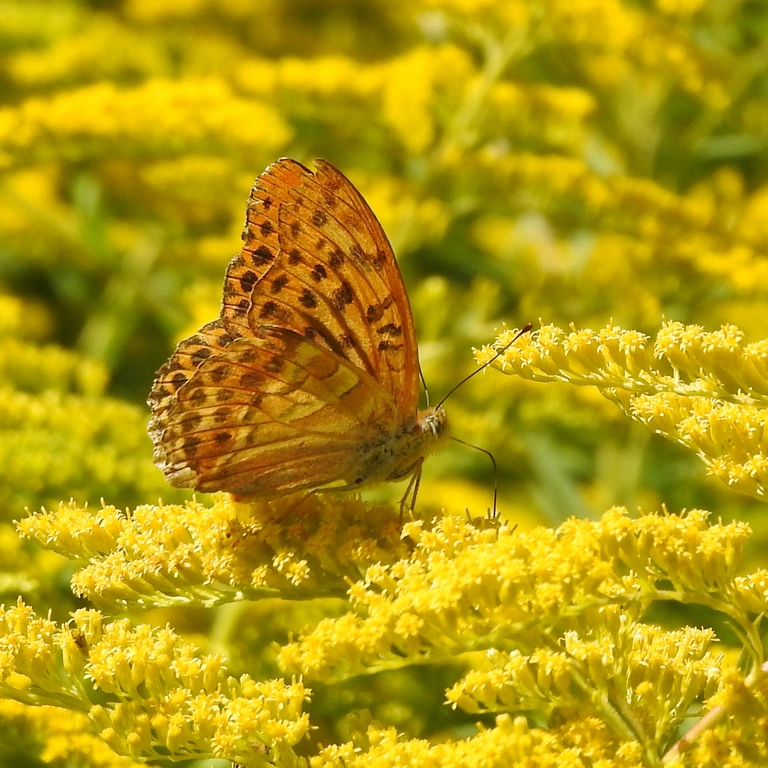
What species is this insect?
Argynnis paphia
